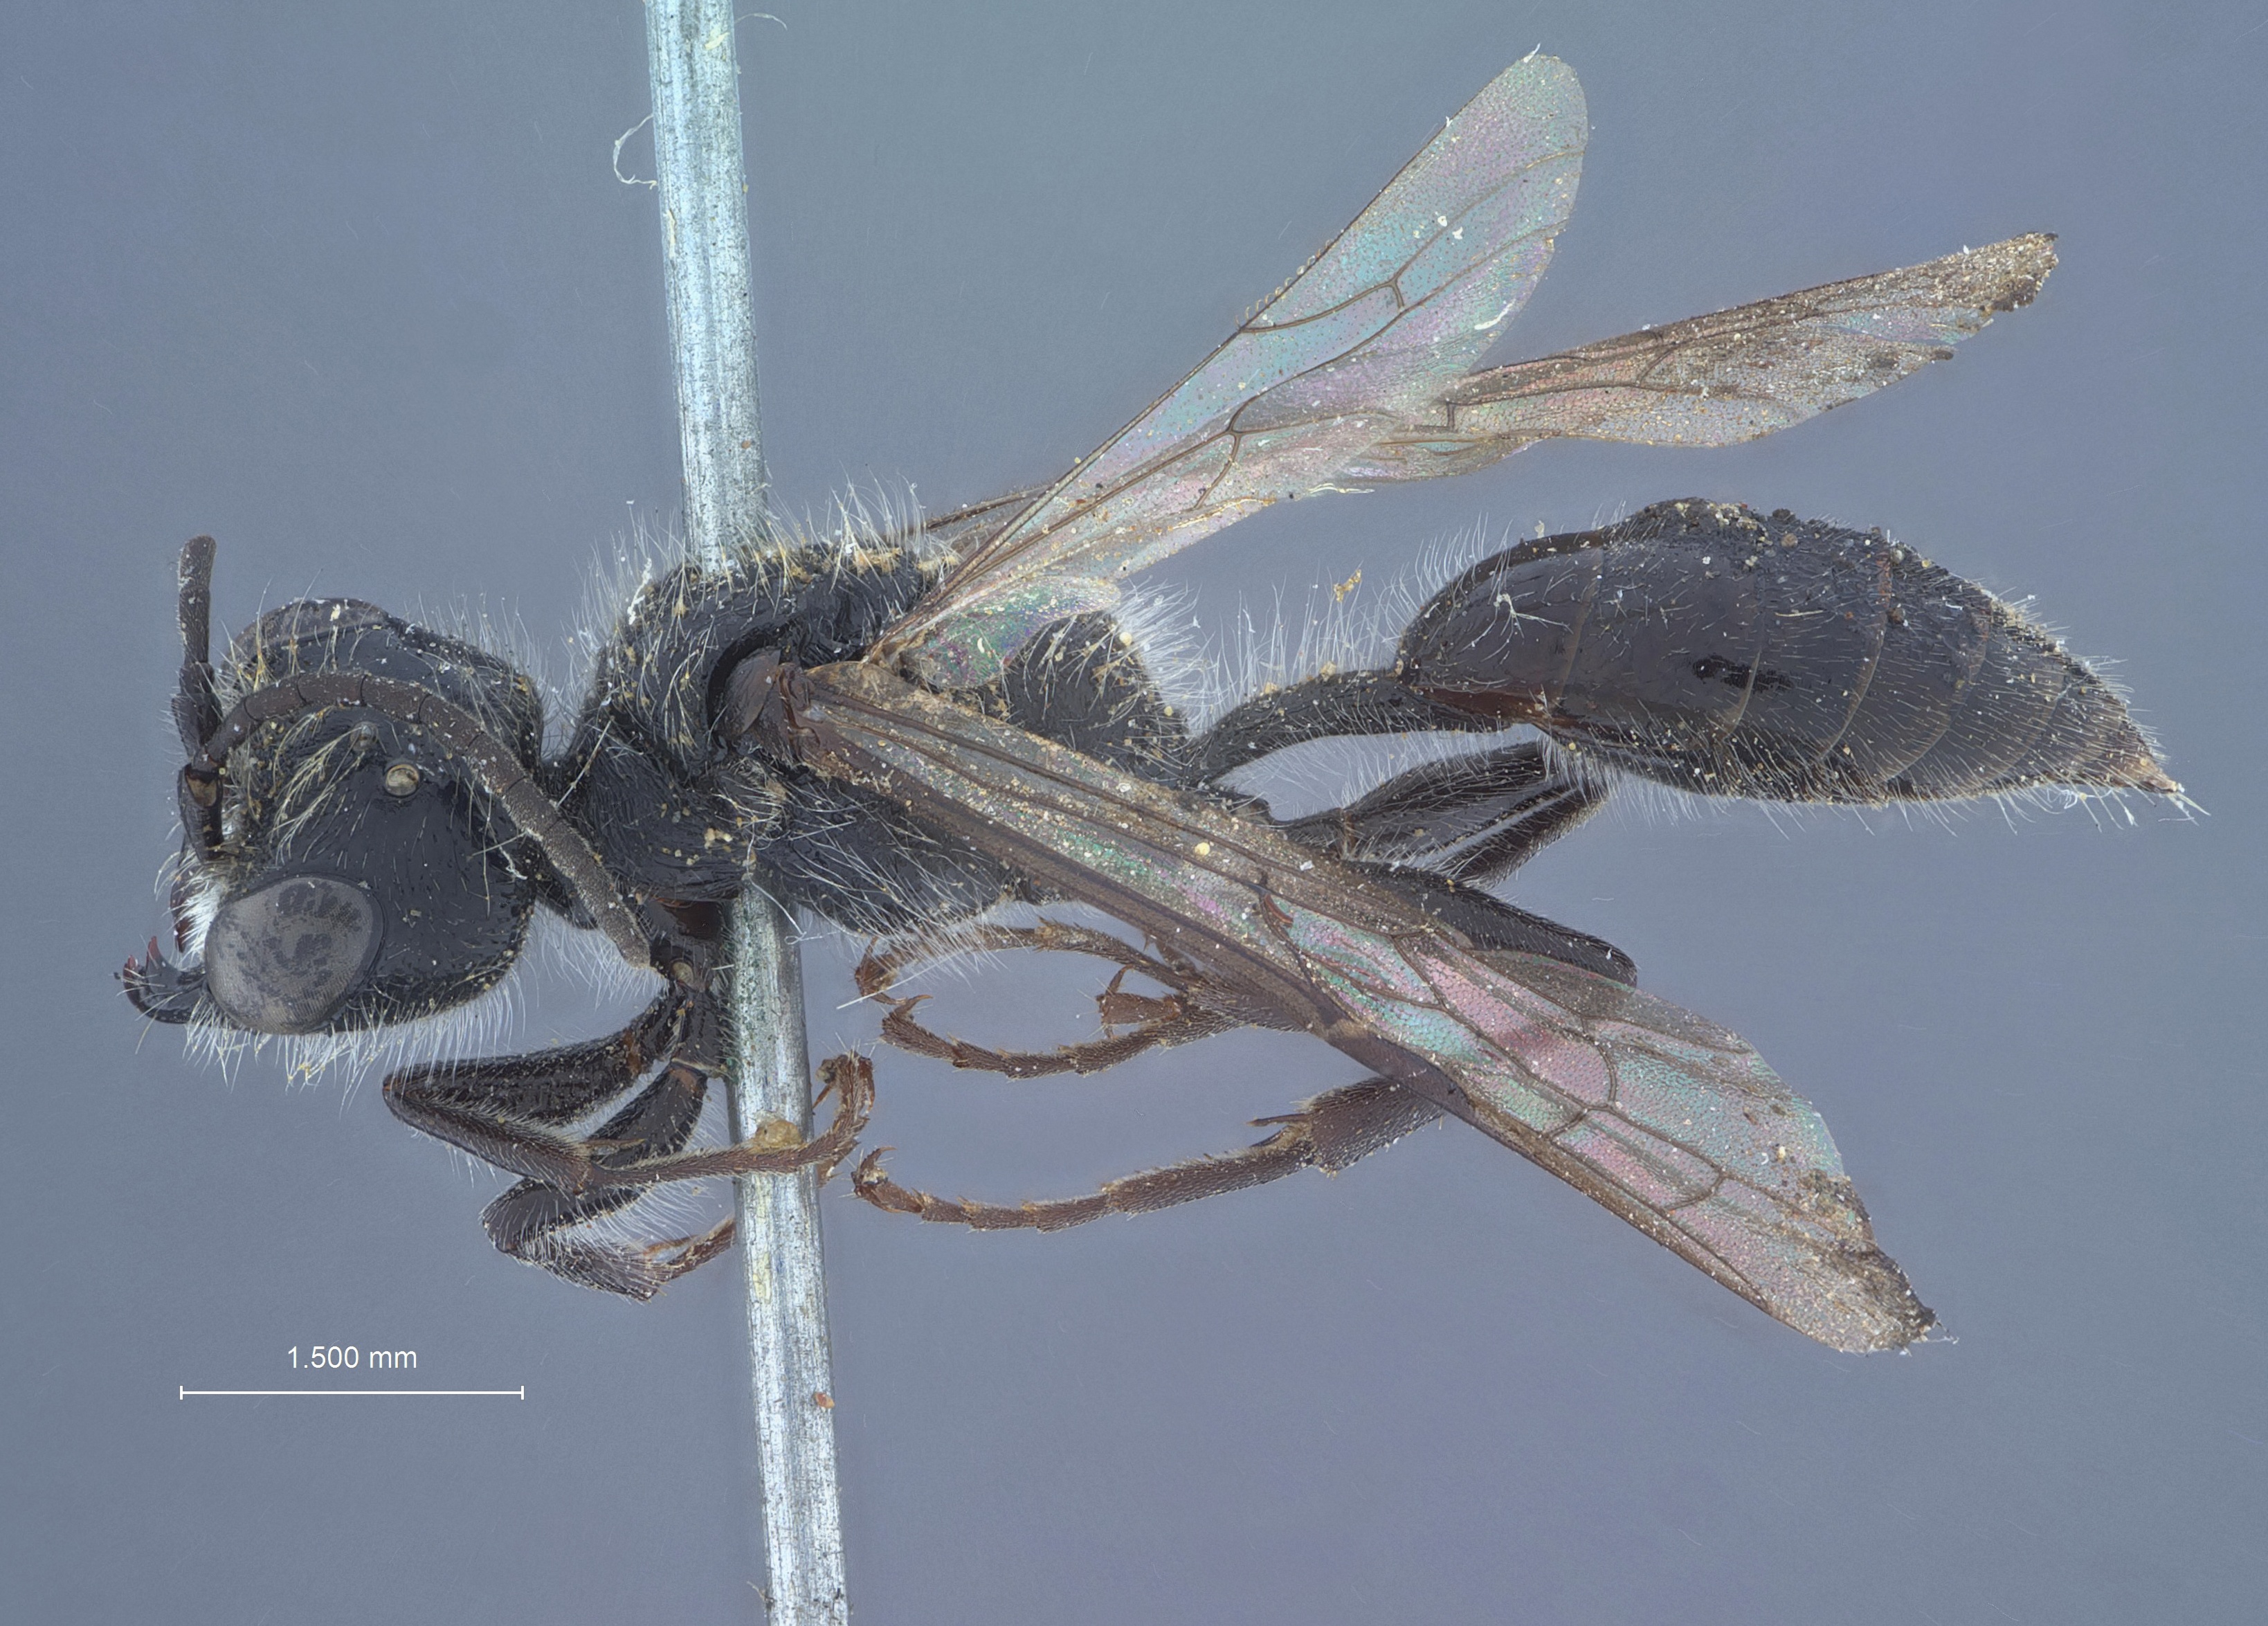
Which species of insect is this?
Pemphredon cockerelli
